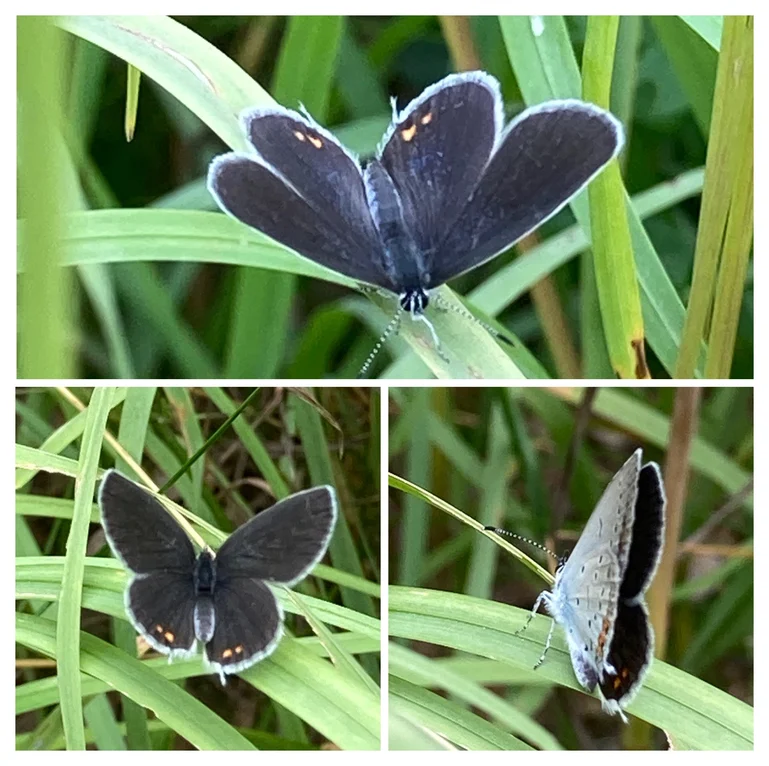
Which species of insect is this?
Cupido argiades (also Elkalyce argiades)
